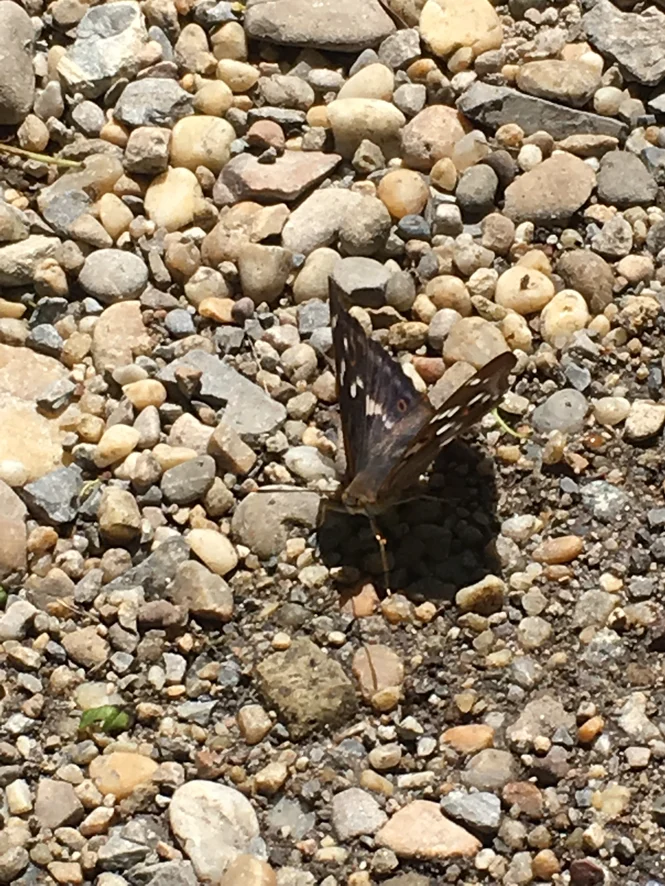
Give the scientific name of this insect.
Apatura ilia
